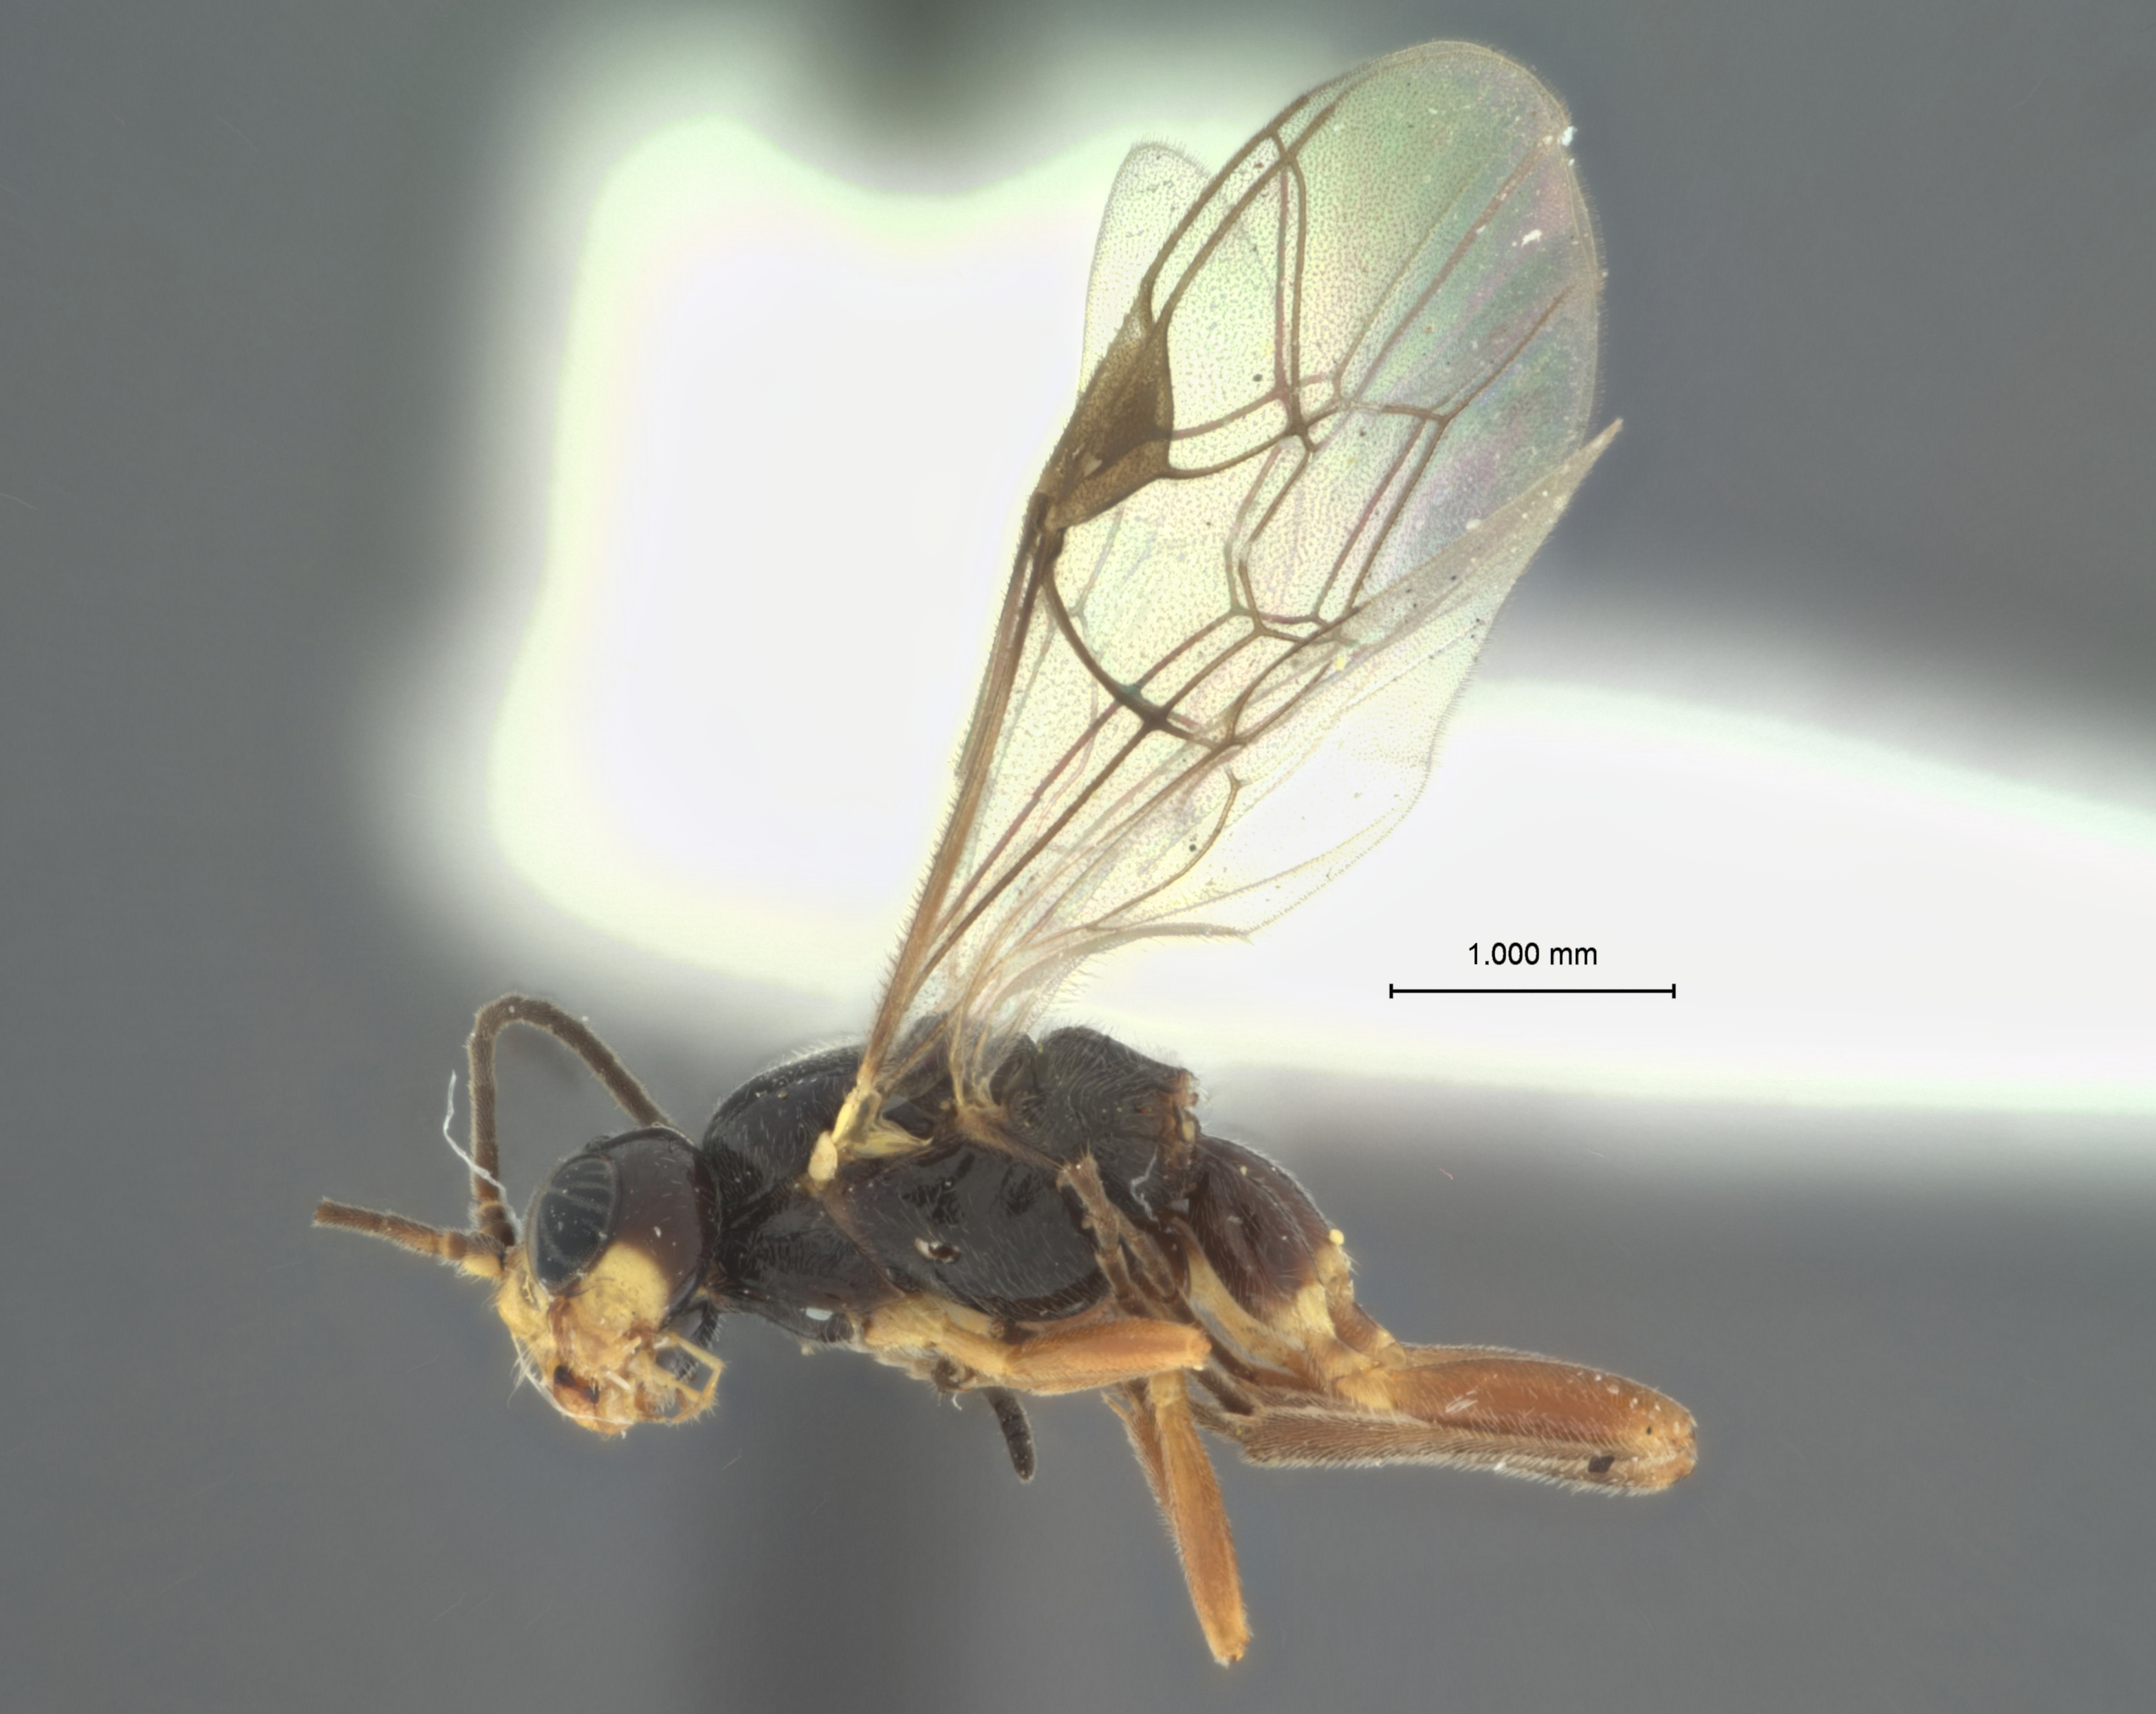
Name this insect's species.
Idiogramma titana
